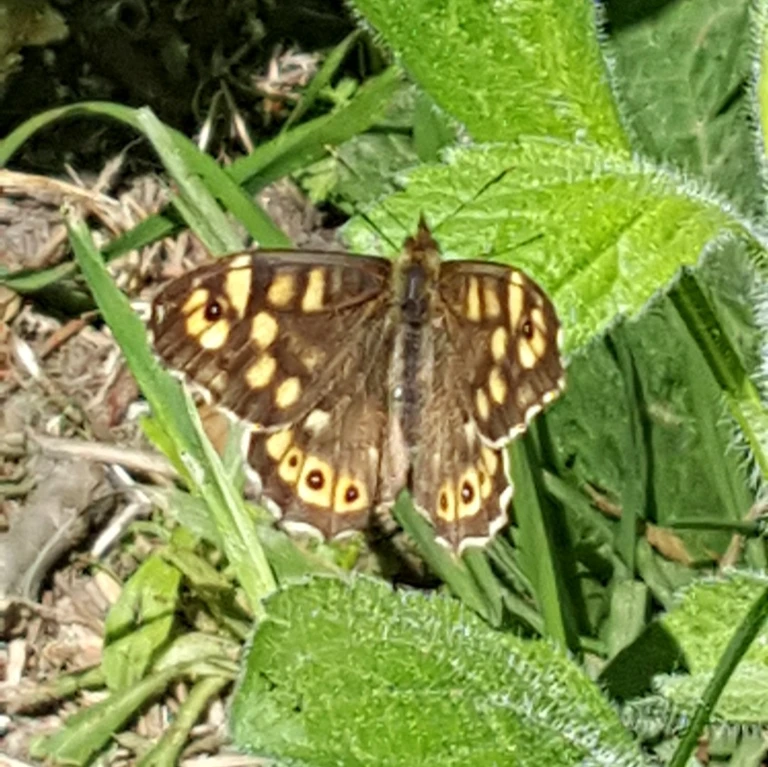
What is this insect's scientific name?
Pararge aegeria
